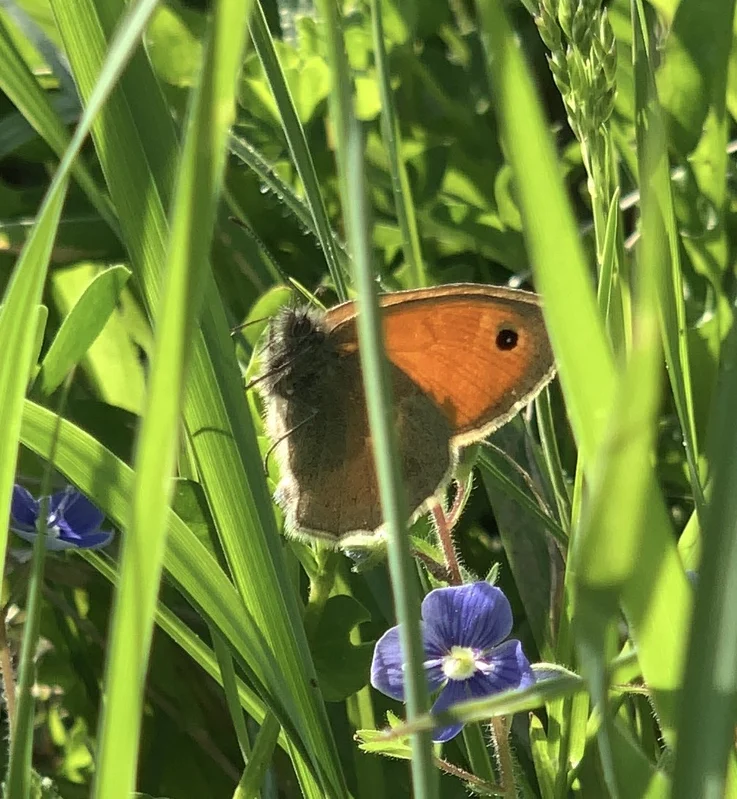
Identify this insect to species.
Coenonympha pamphilus
